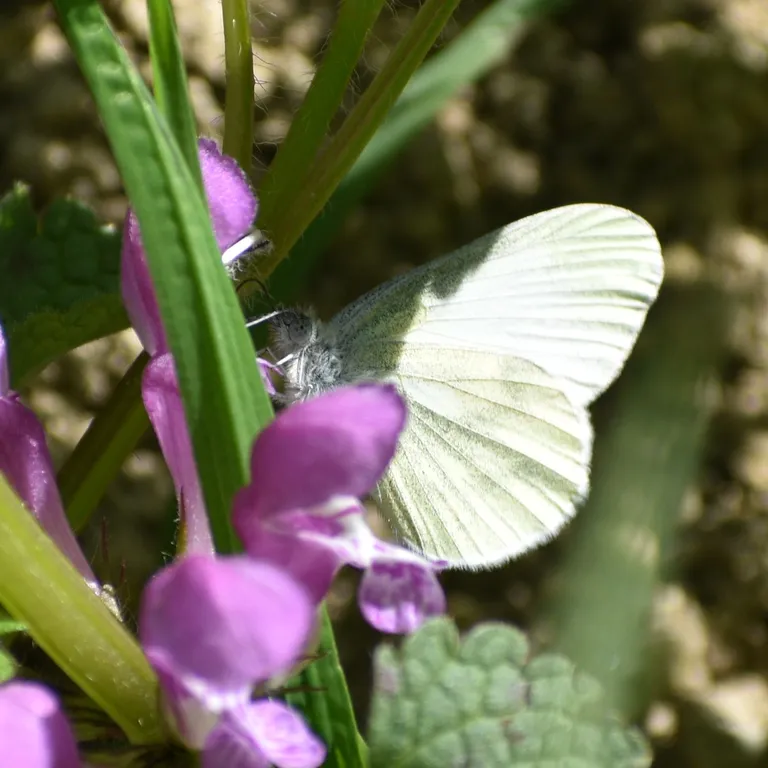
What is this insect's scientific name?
Leptidea sinapis/juvernica
